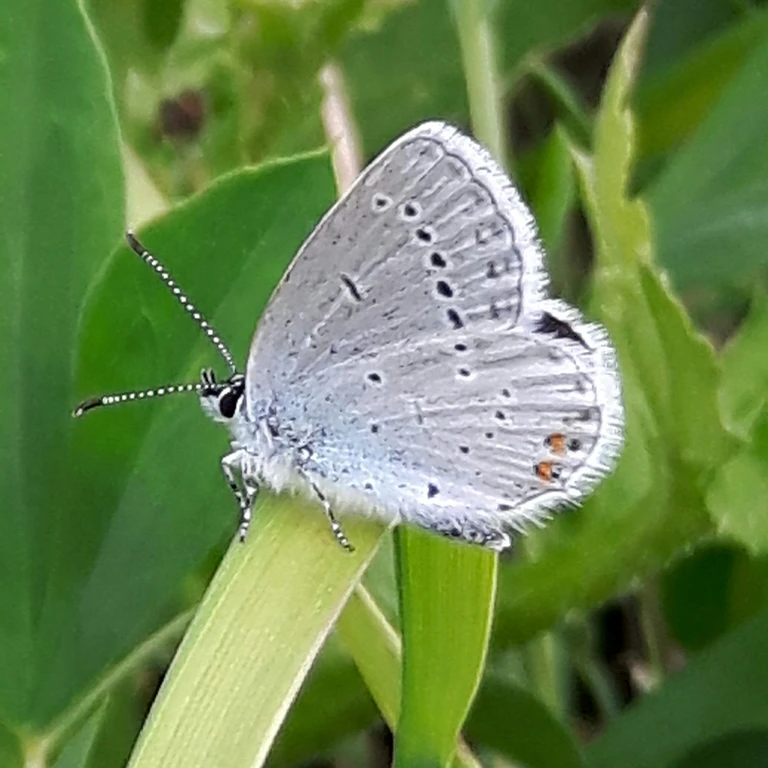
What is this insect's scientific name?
Cupido argiades (also Elkalyce argiades)
